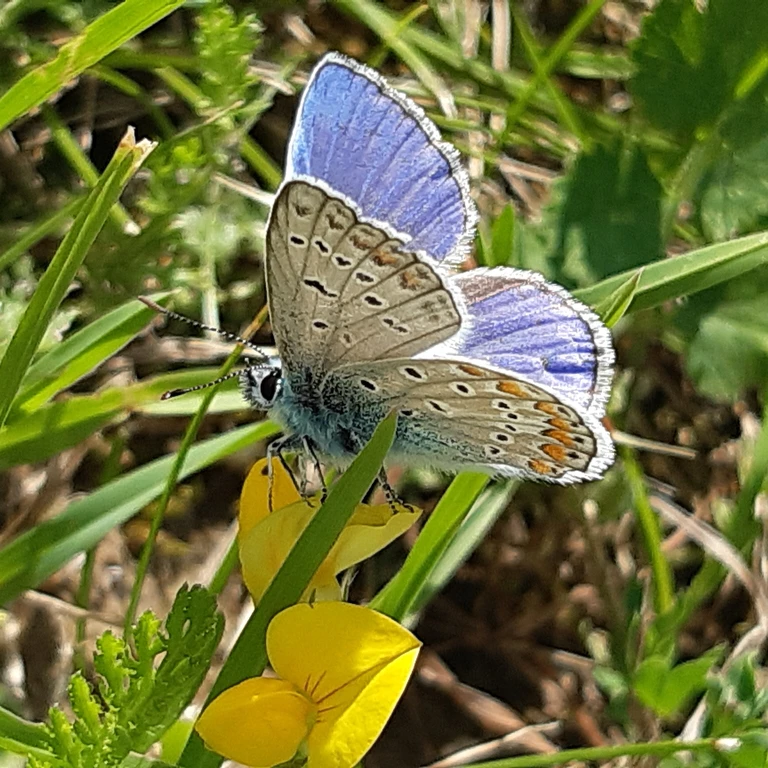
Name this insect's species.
Polyommatus icarus
